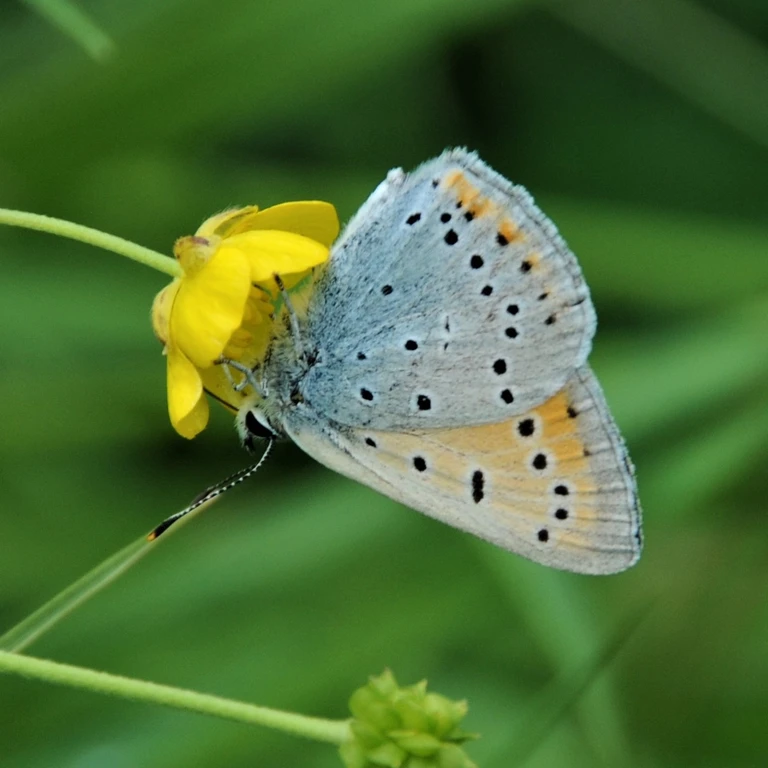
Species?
Lycaena dispar
